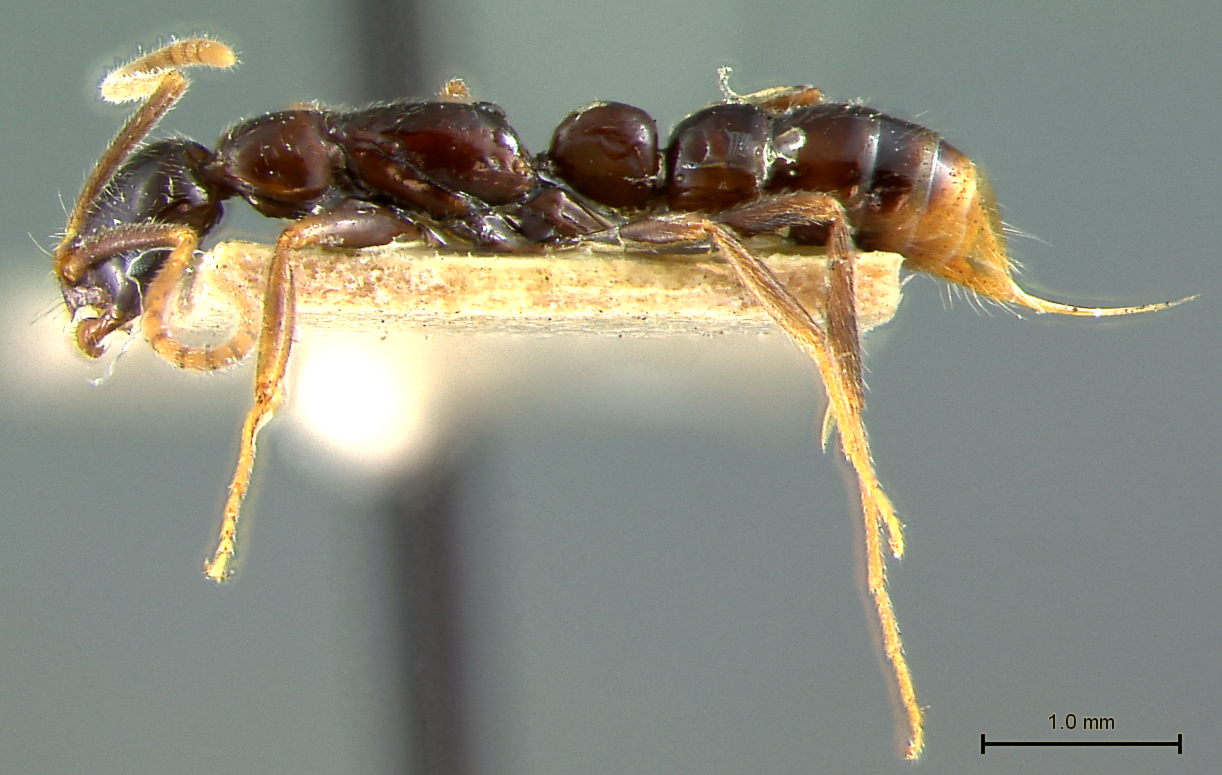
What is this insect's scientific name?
Leptogenys antillana
